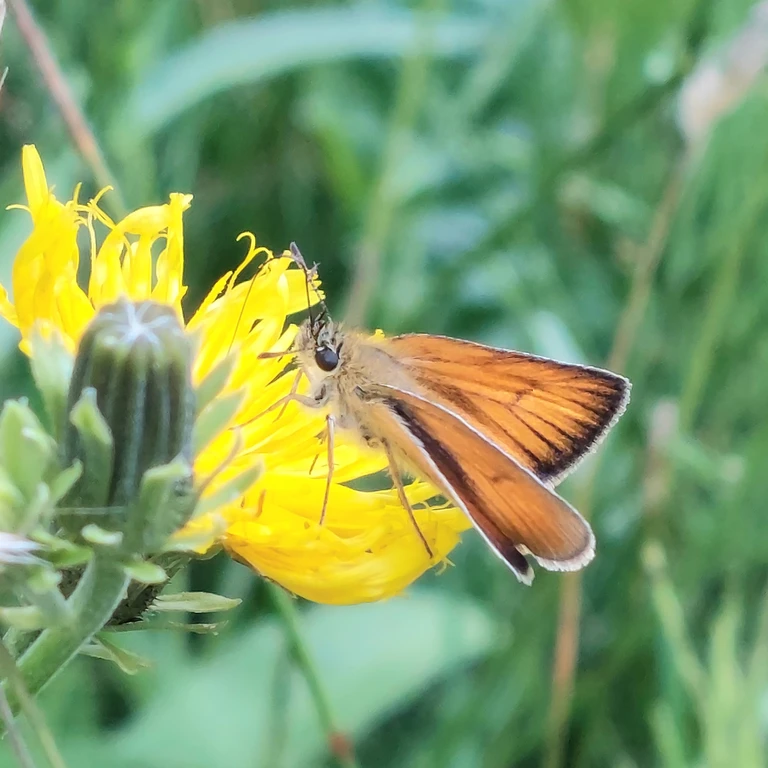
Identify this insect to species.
Thymelicus sylvestris
